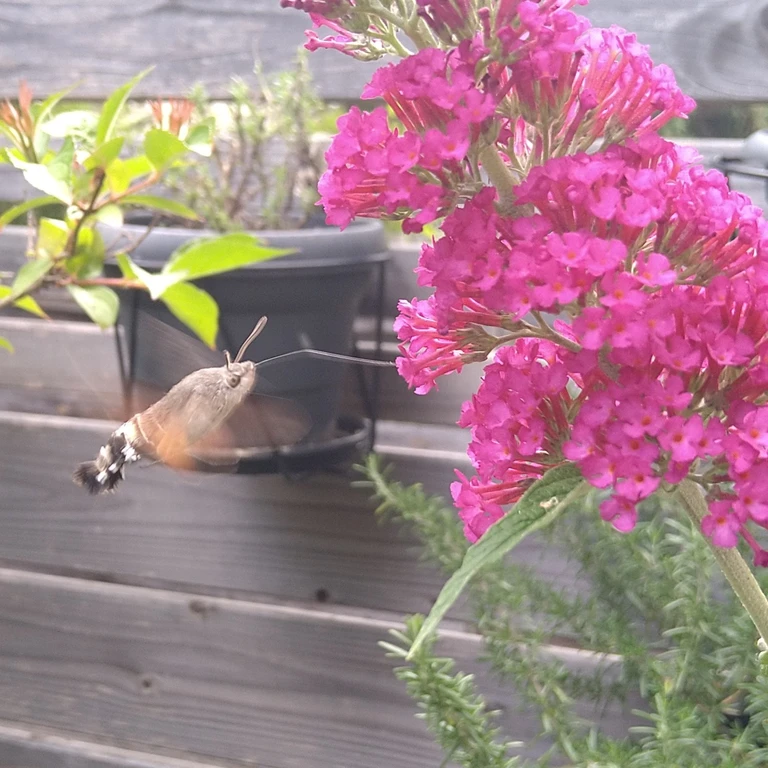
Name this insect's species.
Macroglossum stellatarum
